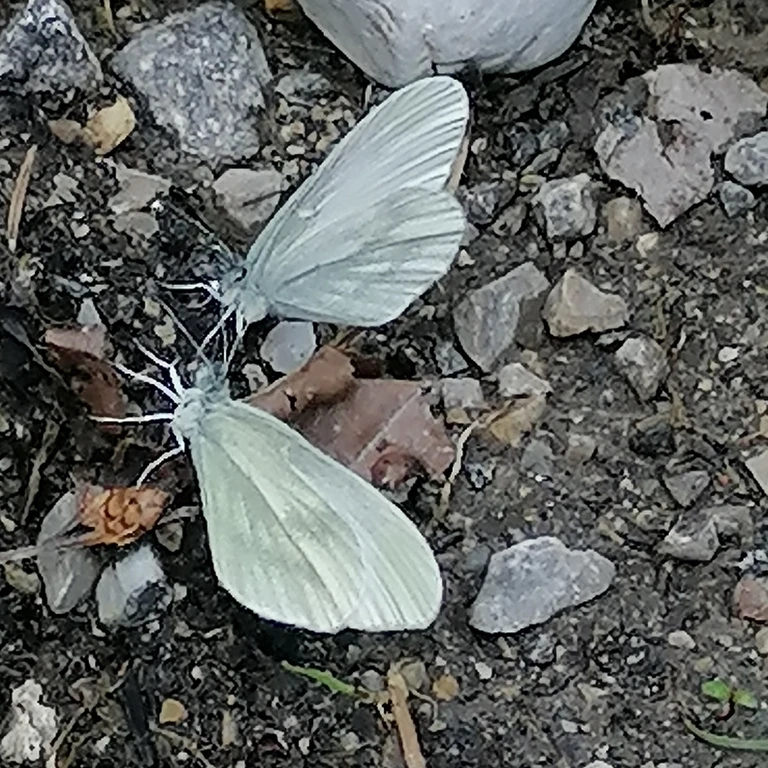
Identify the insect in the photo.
Leptidea sinapis/juvernica
